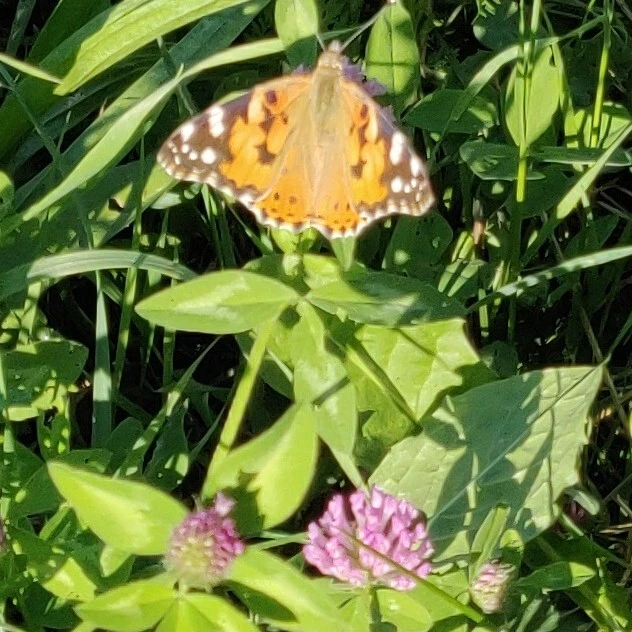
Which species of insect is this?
Vanessa cardui
